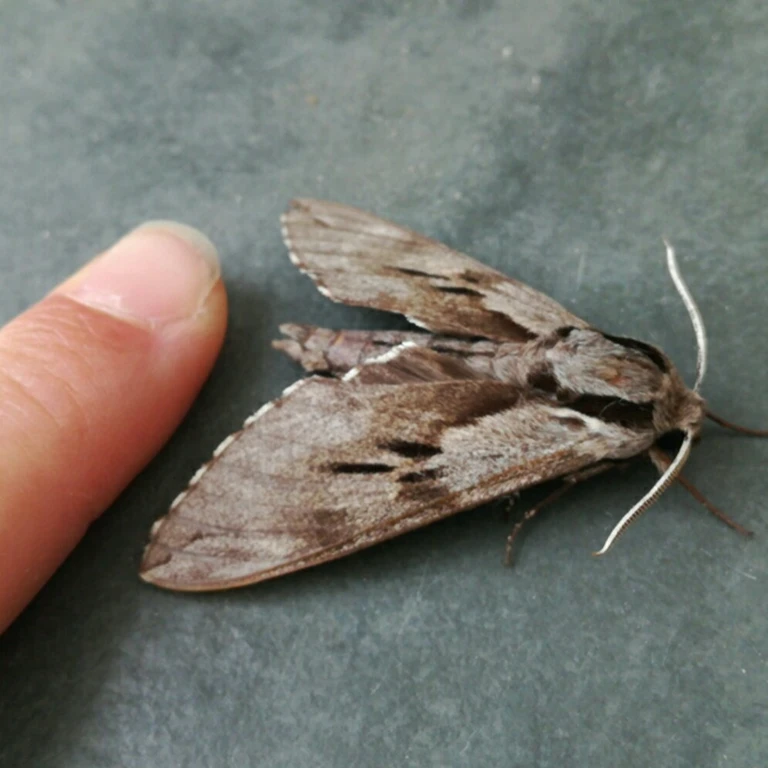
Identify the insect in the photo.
Sphinx pinastri
